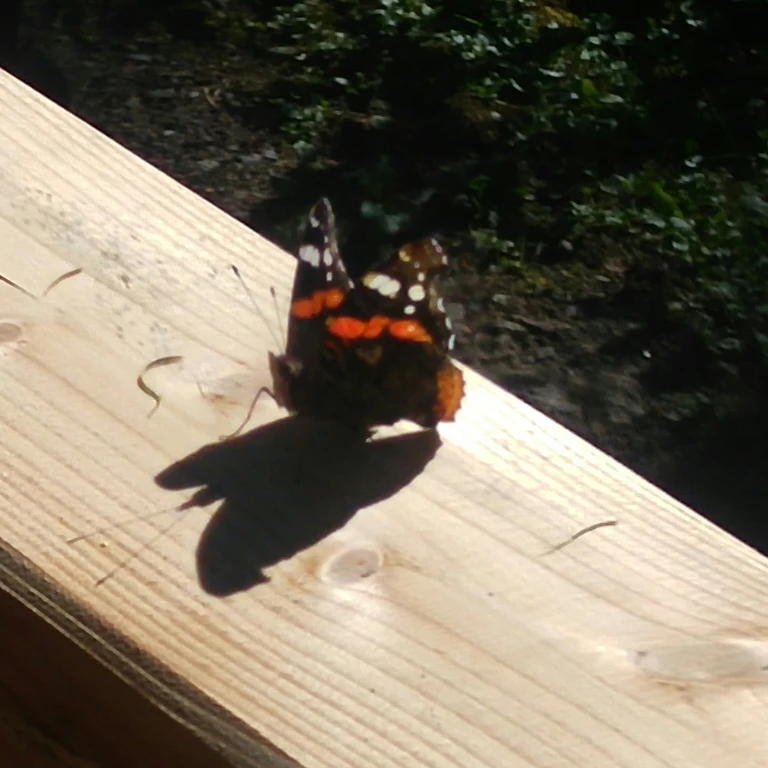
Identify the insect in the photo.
Vanessa atalanta
